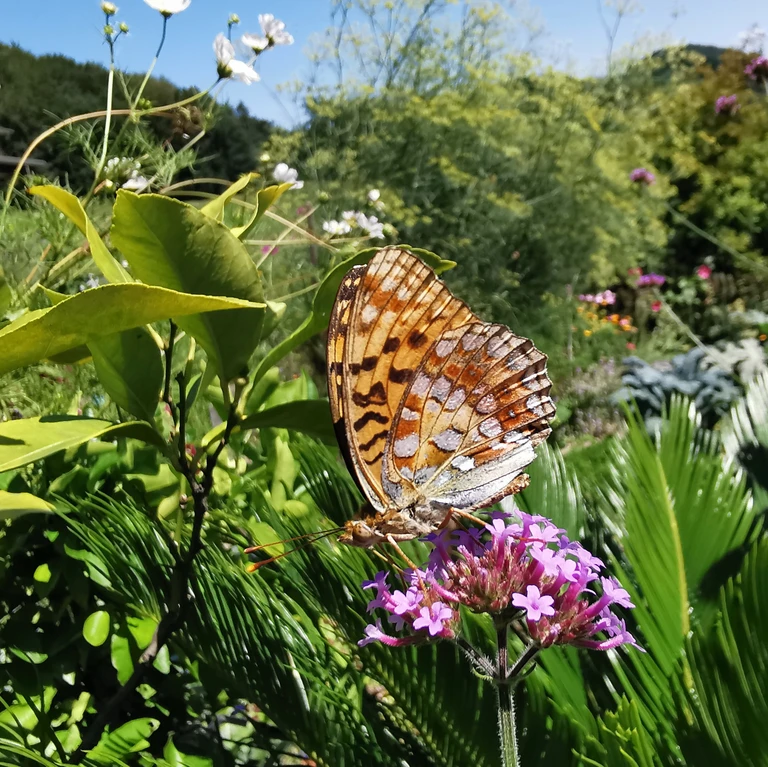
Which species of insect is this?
Fabriciana adippe
